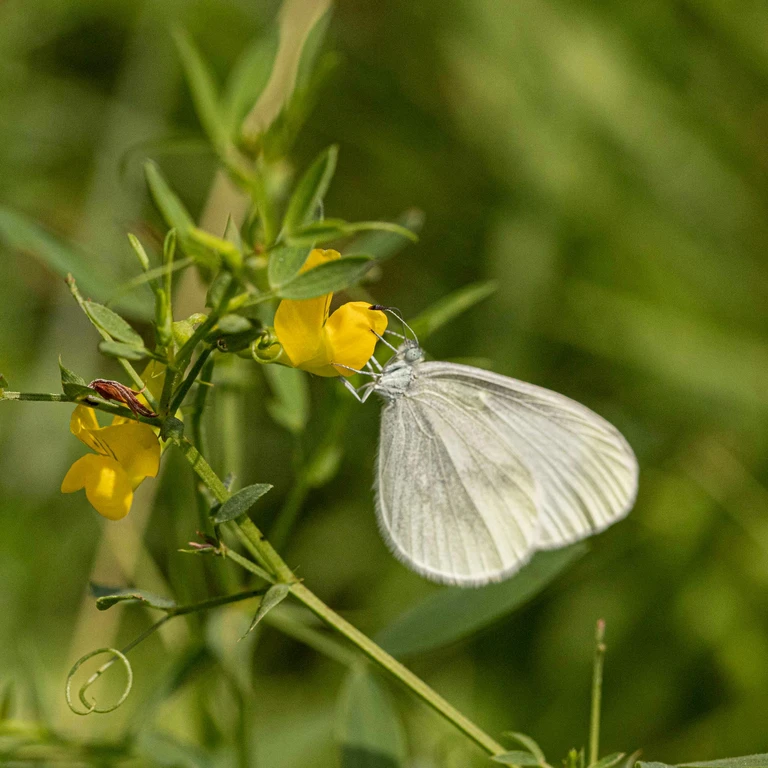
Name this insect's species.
Leptidea sinapis/juvernica
